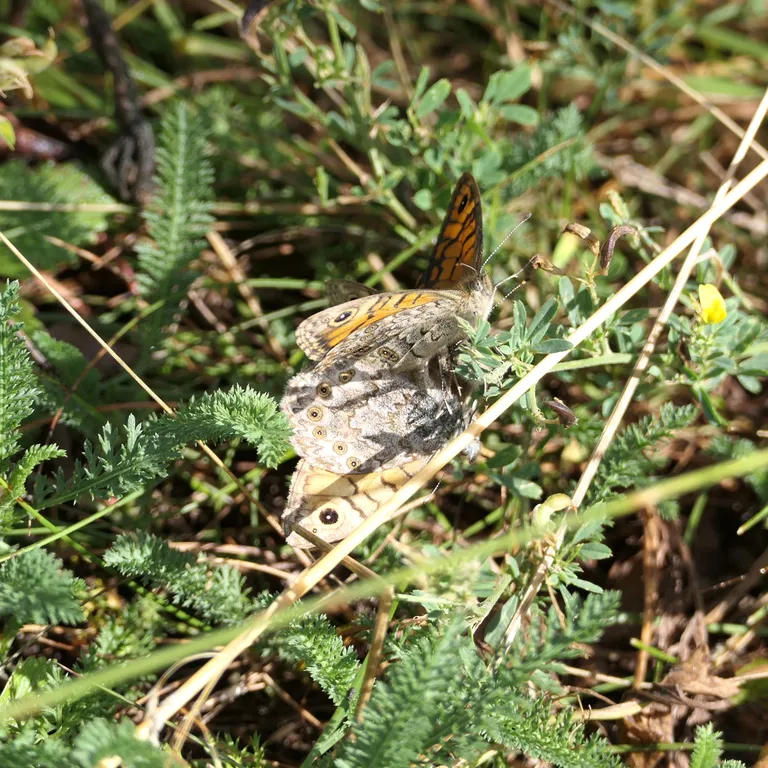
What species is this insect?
Lasiommata megera (also Pararge megera)
